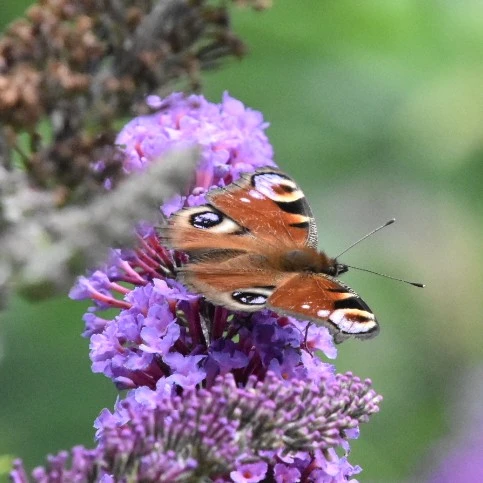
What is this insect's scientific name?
Aglais io
